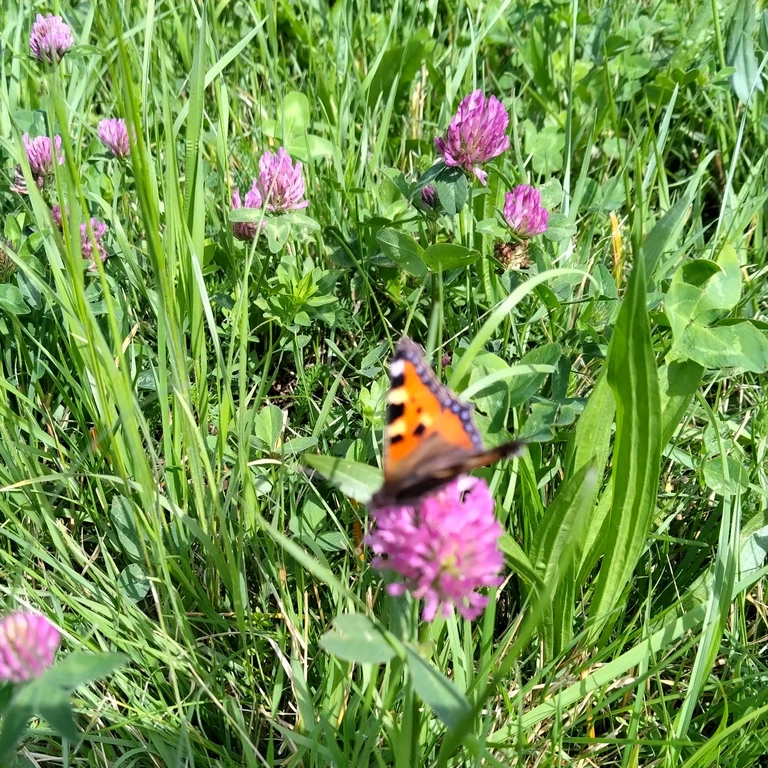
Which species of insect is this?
Aglais urticae
